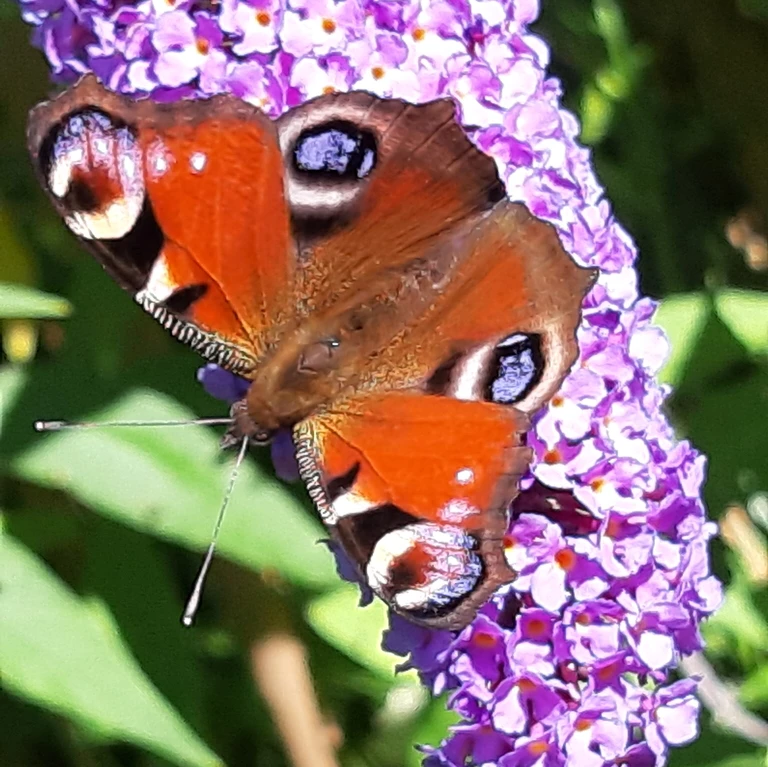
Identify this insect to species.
Aglais io
